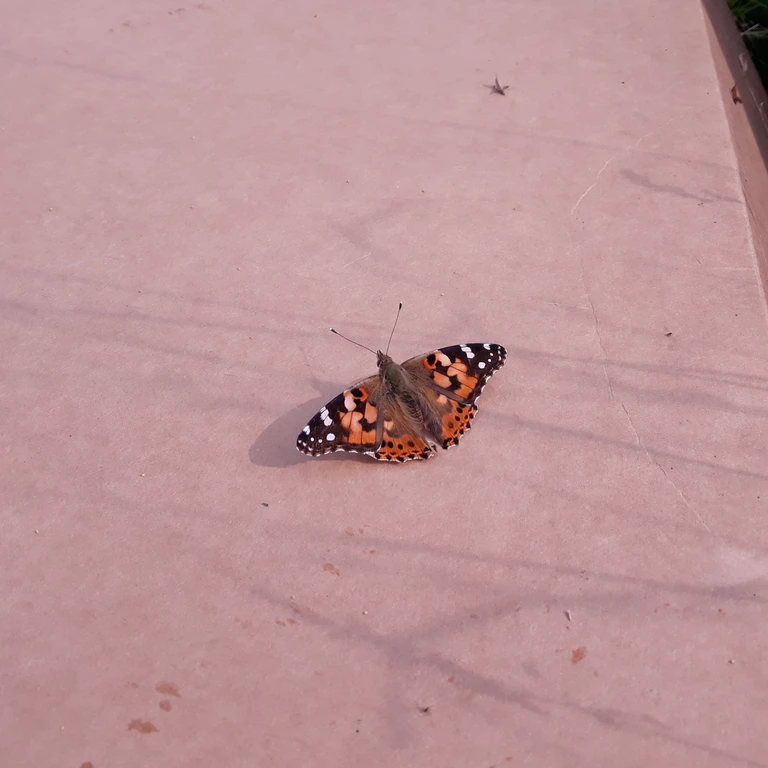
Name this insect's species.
Vanessa cardui
